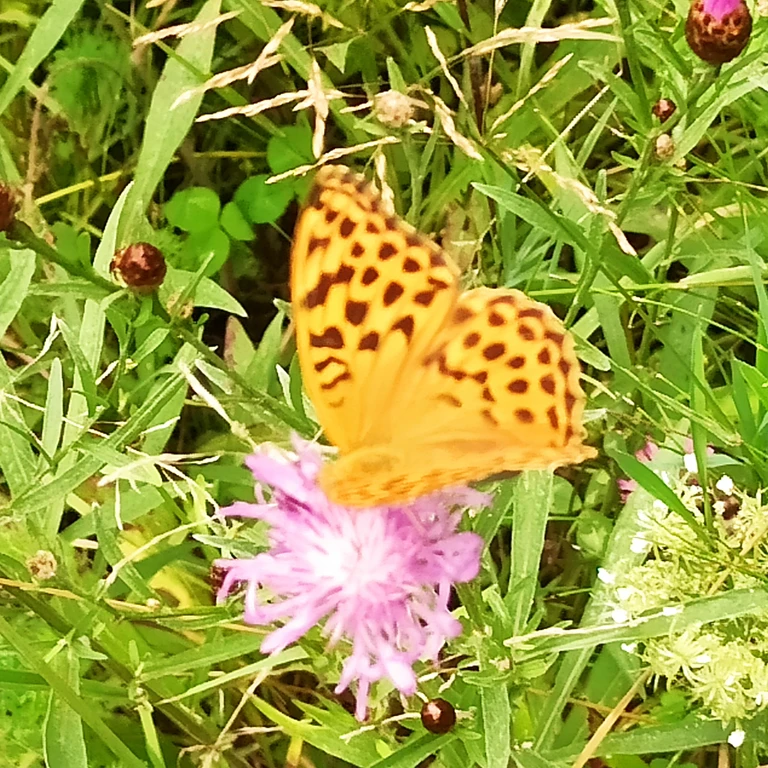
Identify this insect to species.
Argynnis paphia
